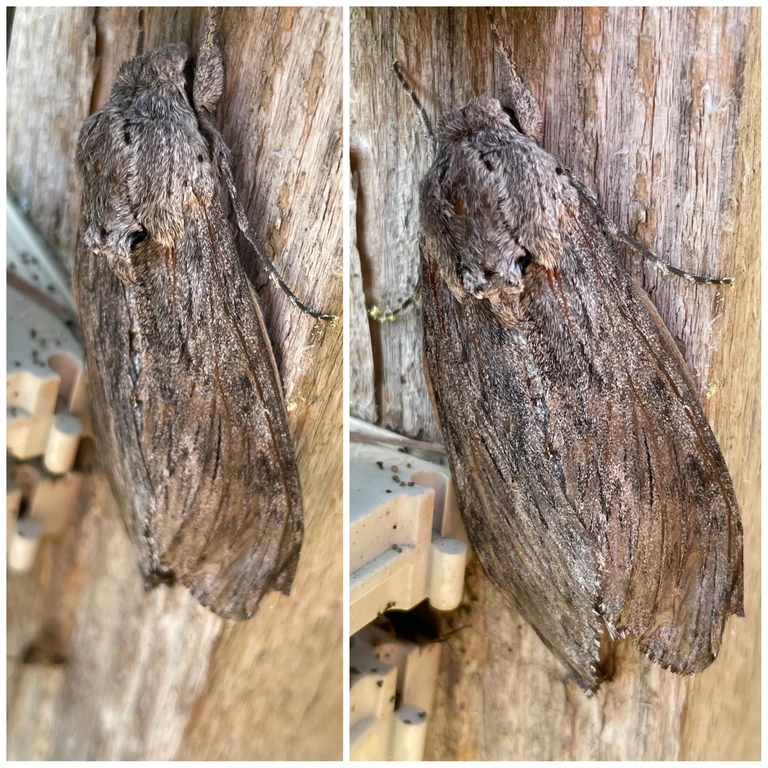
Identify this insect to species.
Agrius convolvuli
